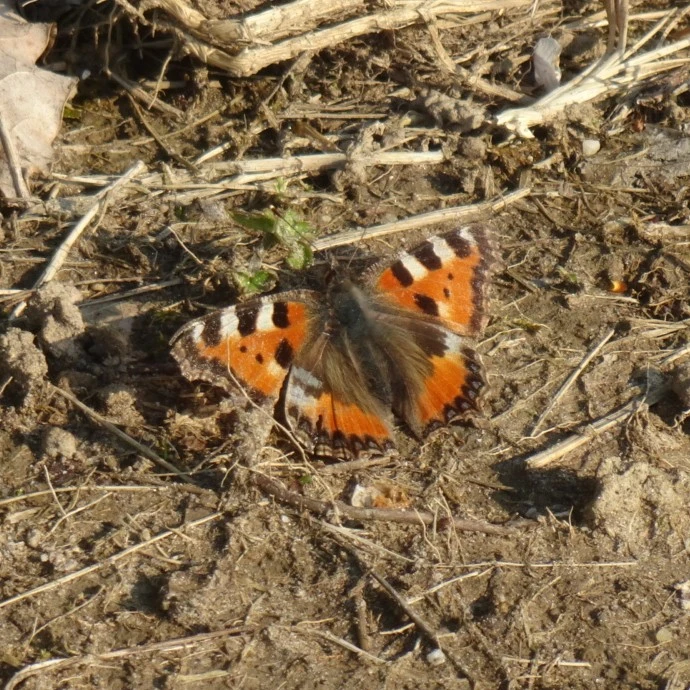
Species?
Aglais urticae
